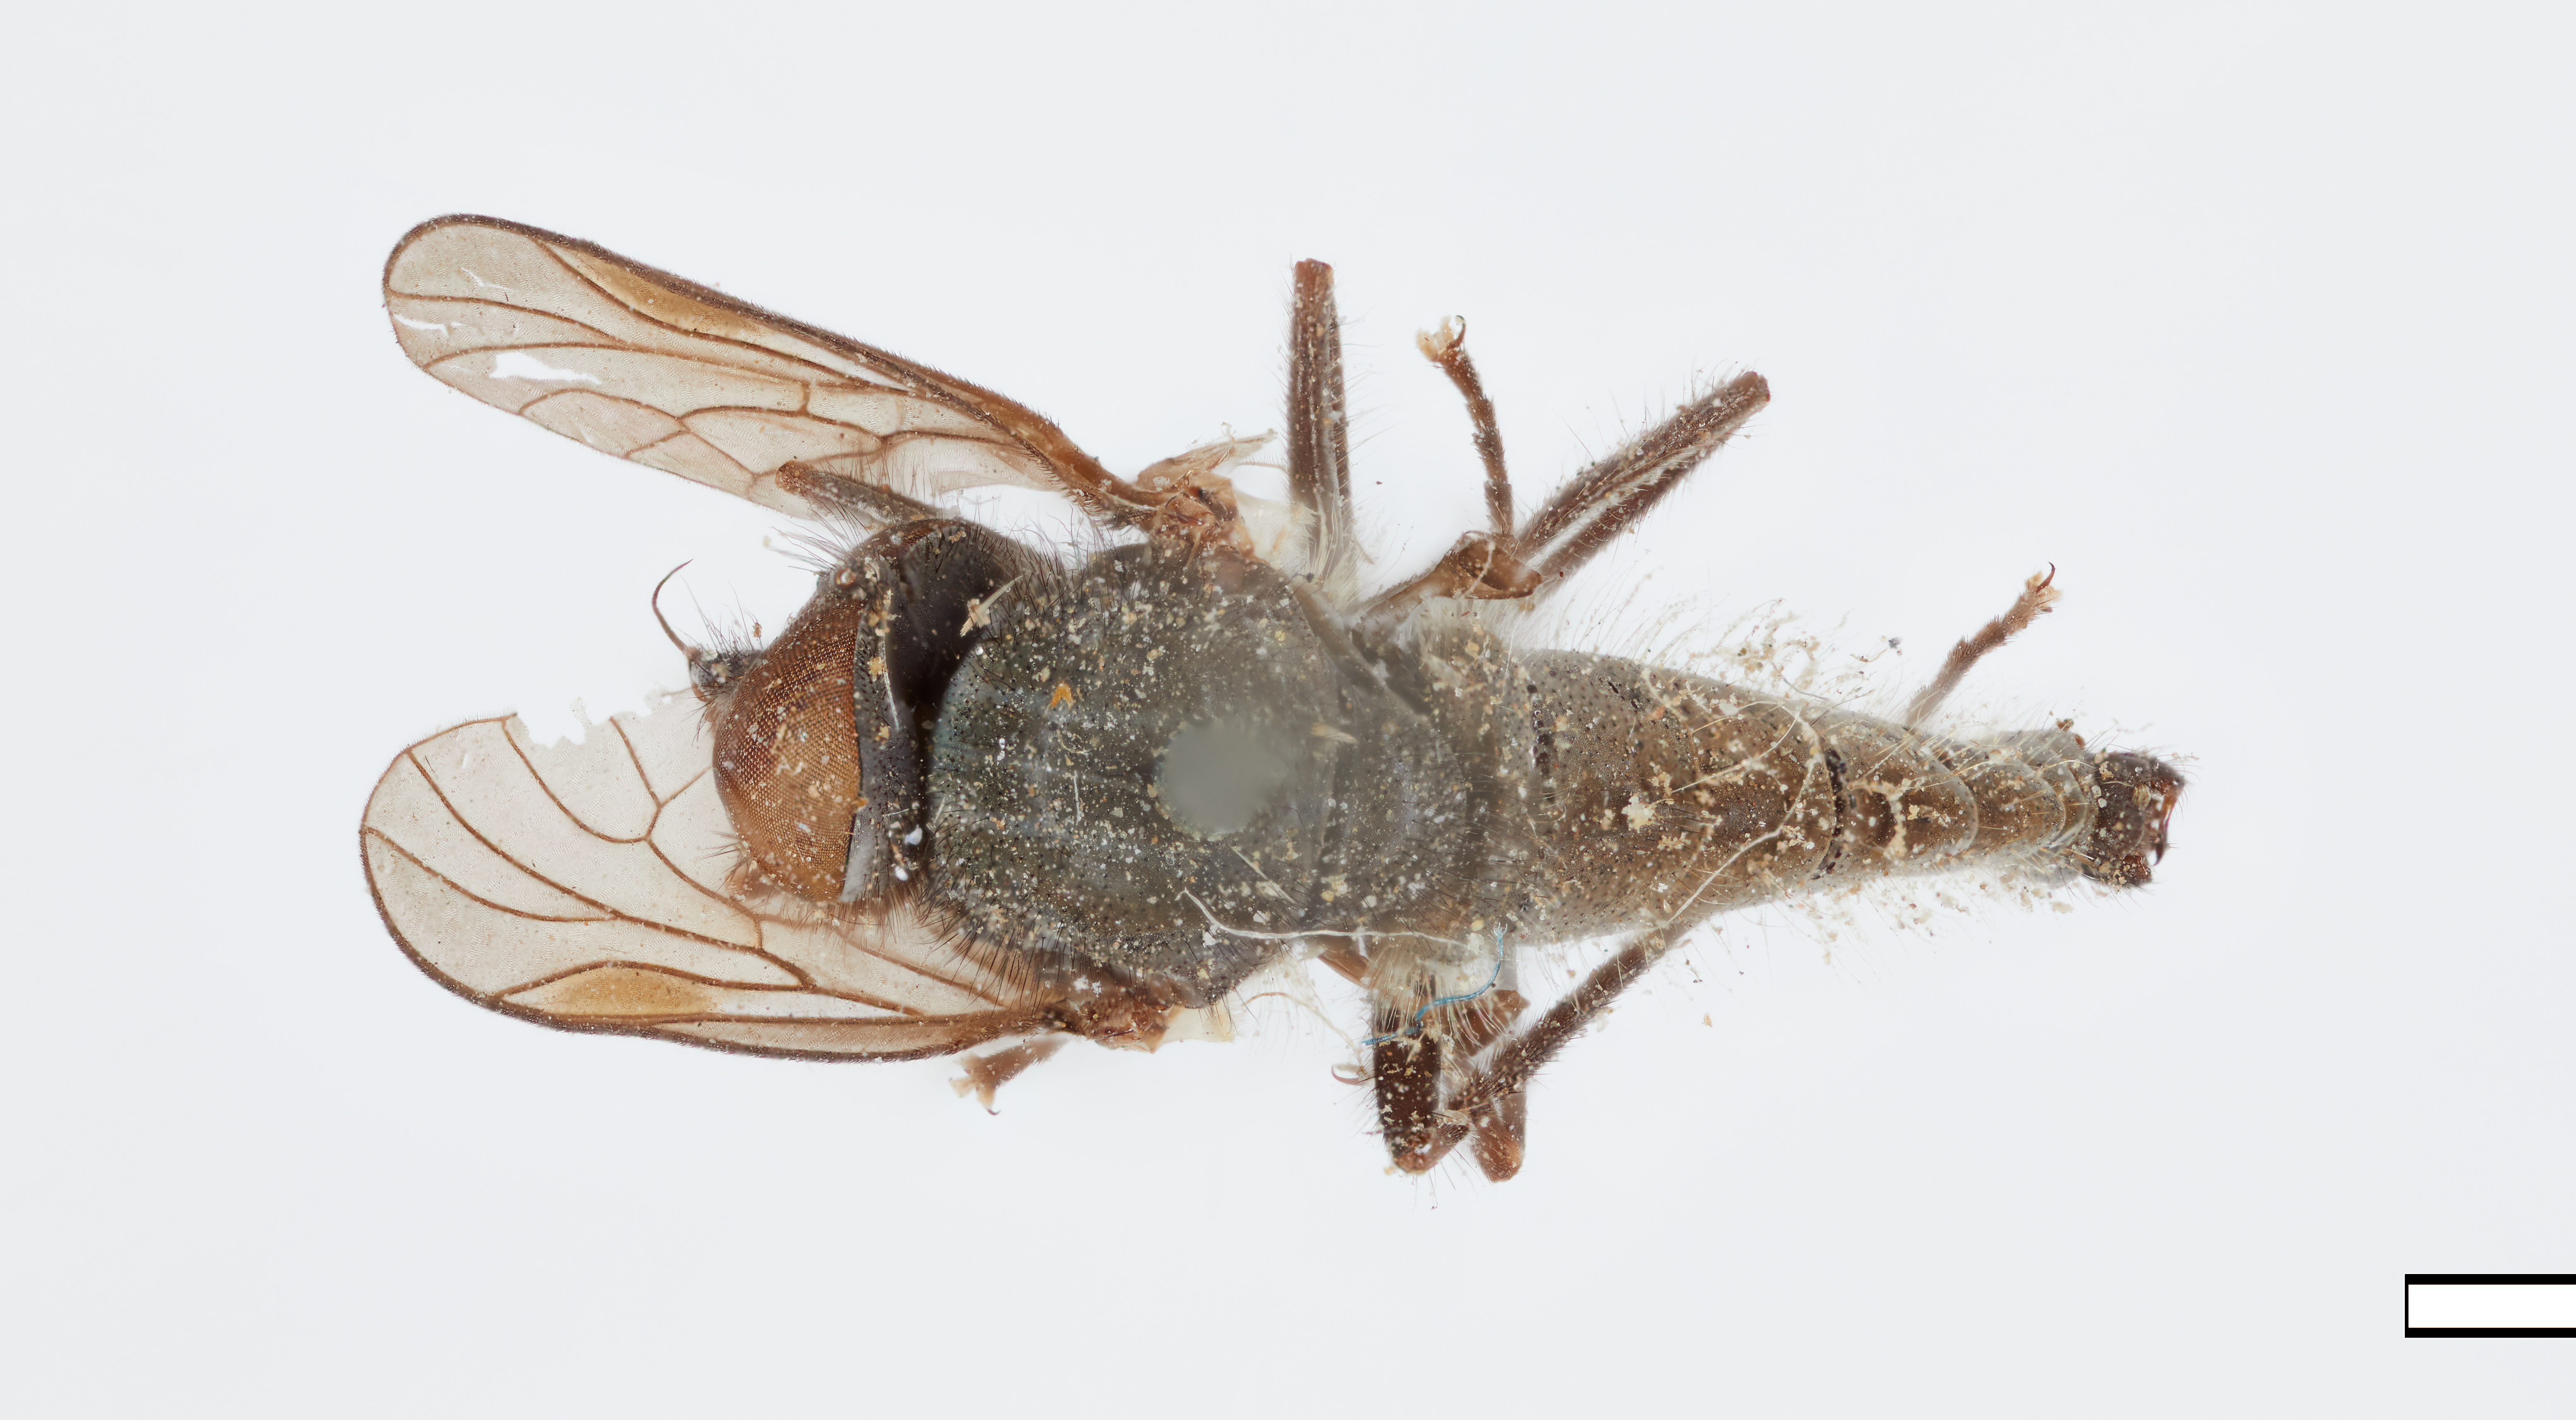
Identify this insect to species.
Symphoromyia trucis
